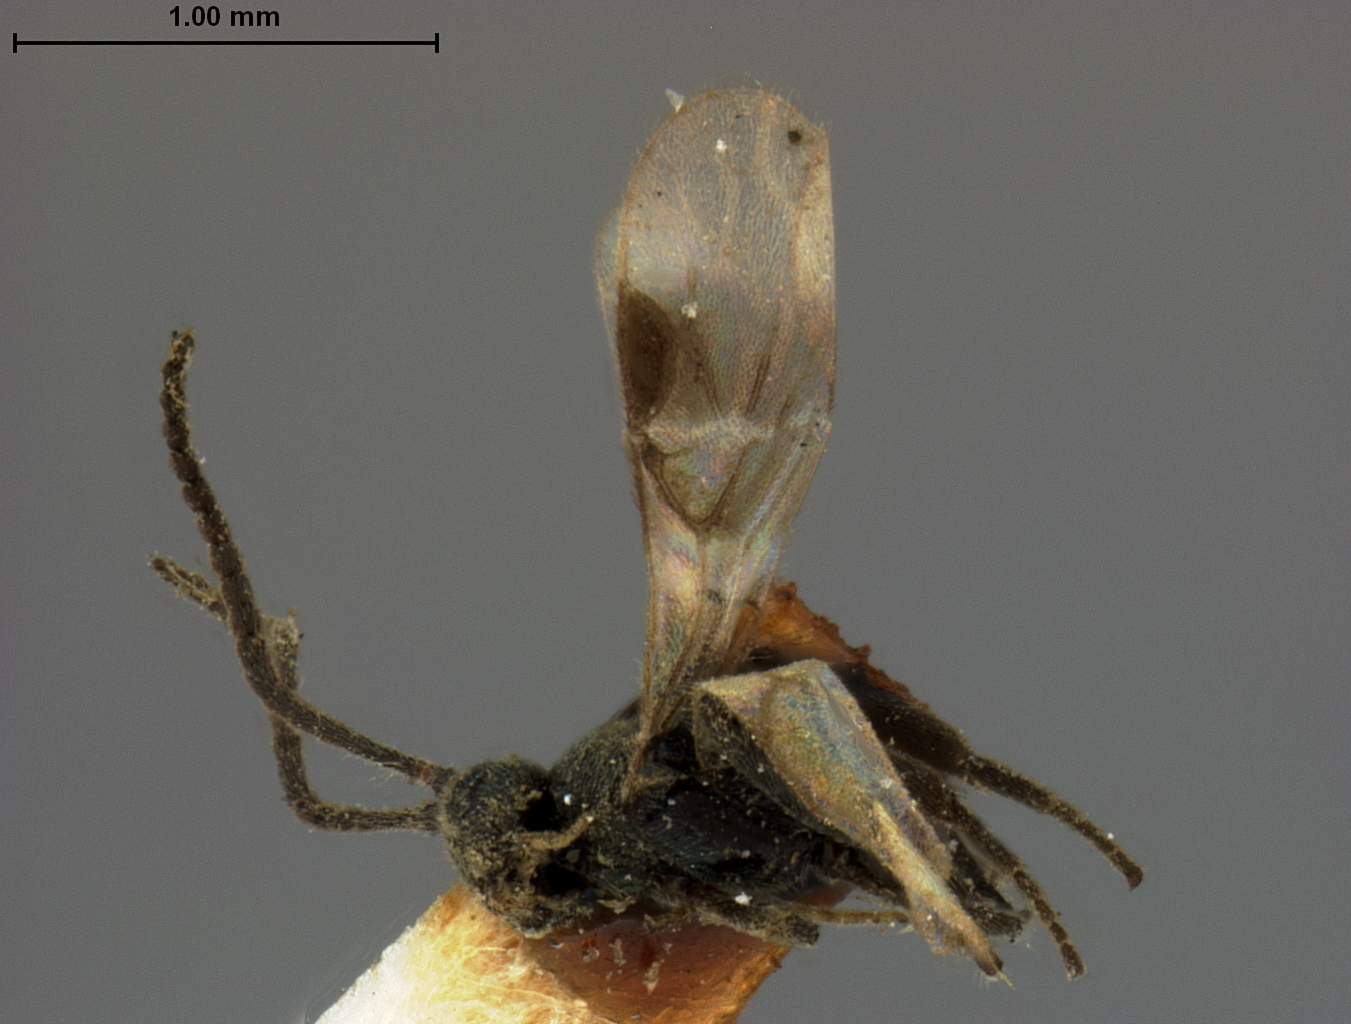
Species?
Acoelius australiensis
